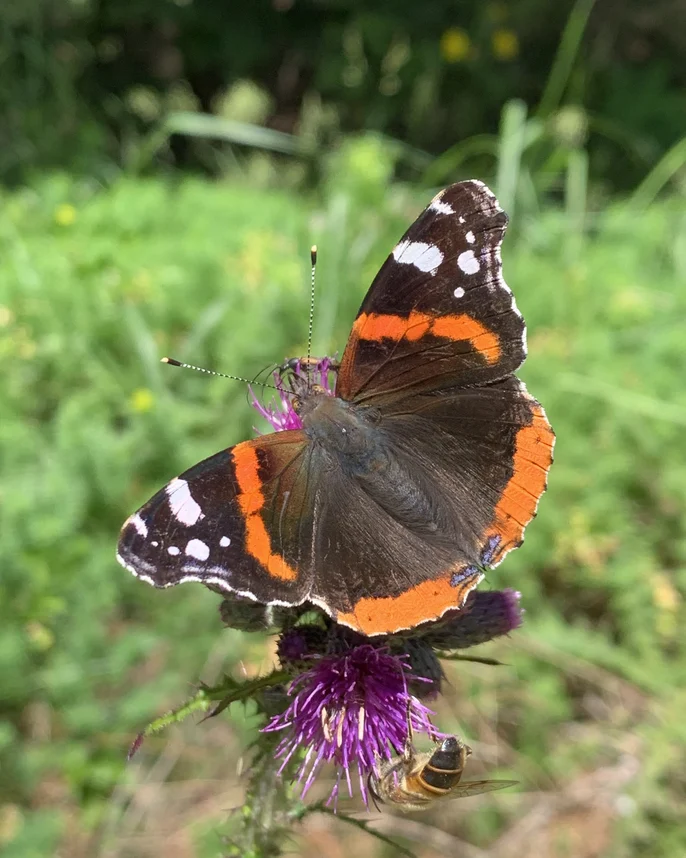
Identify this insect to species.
Vanessa atalanta
